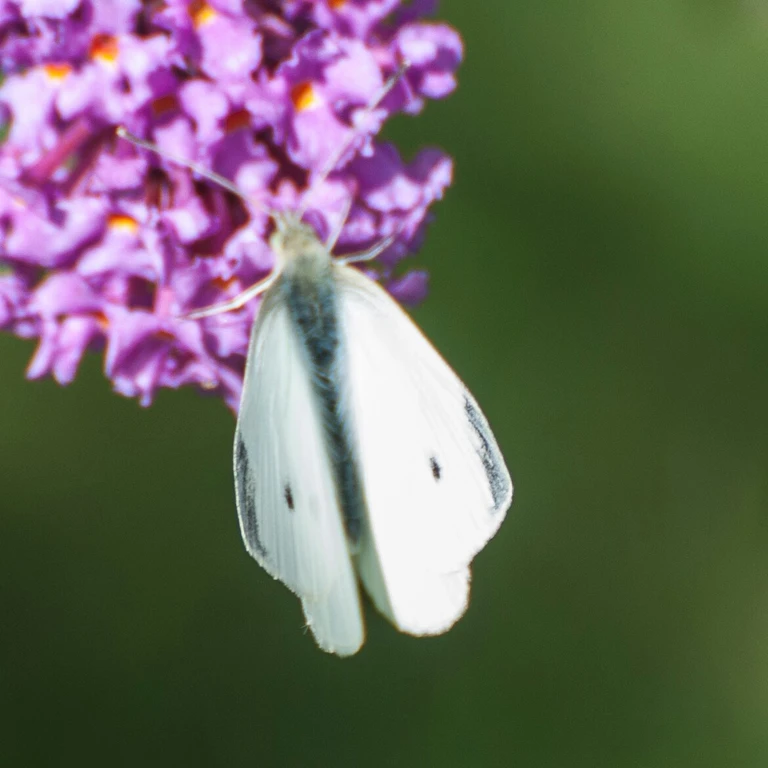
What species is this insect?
Pieris rapae
